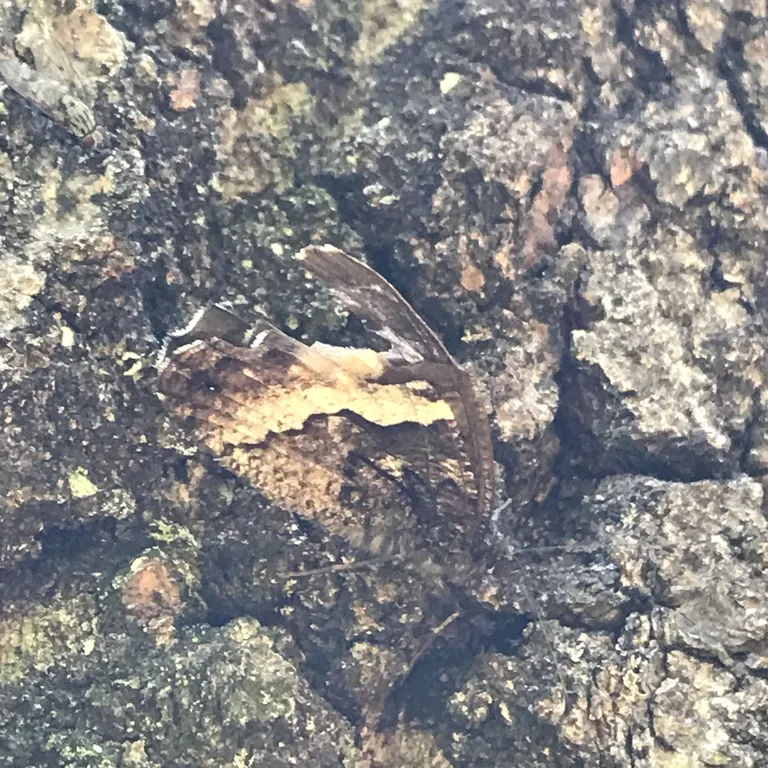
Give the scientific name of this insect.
Hipparchia fagi
